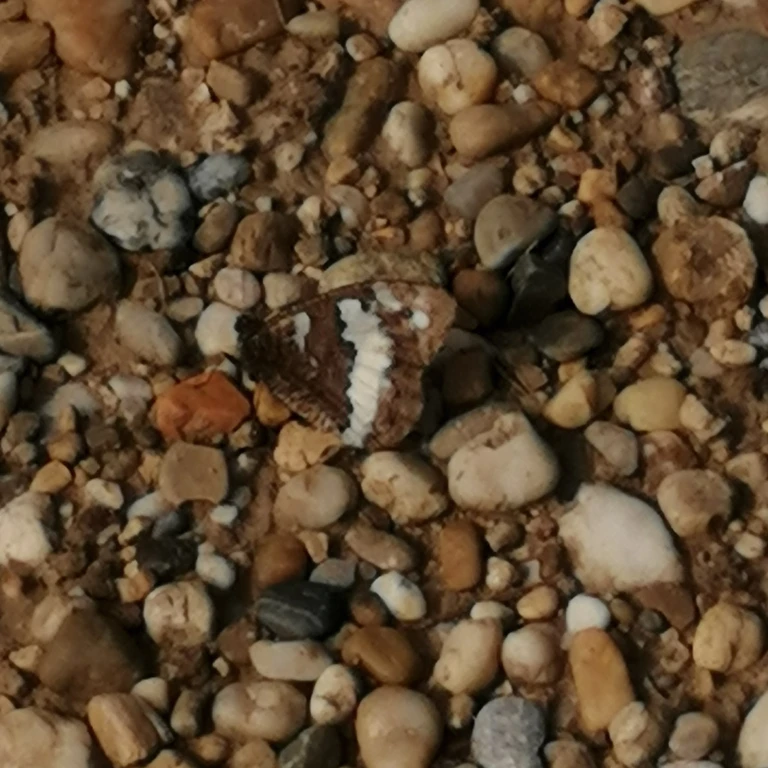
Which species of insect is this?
Brintesia circe
